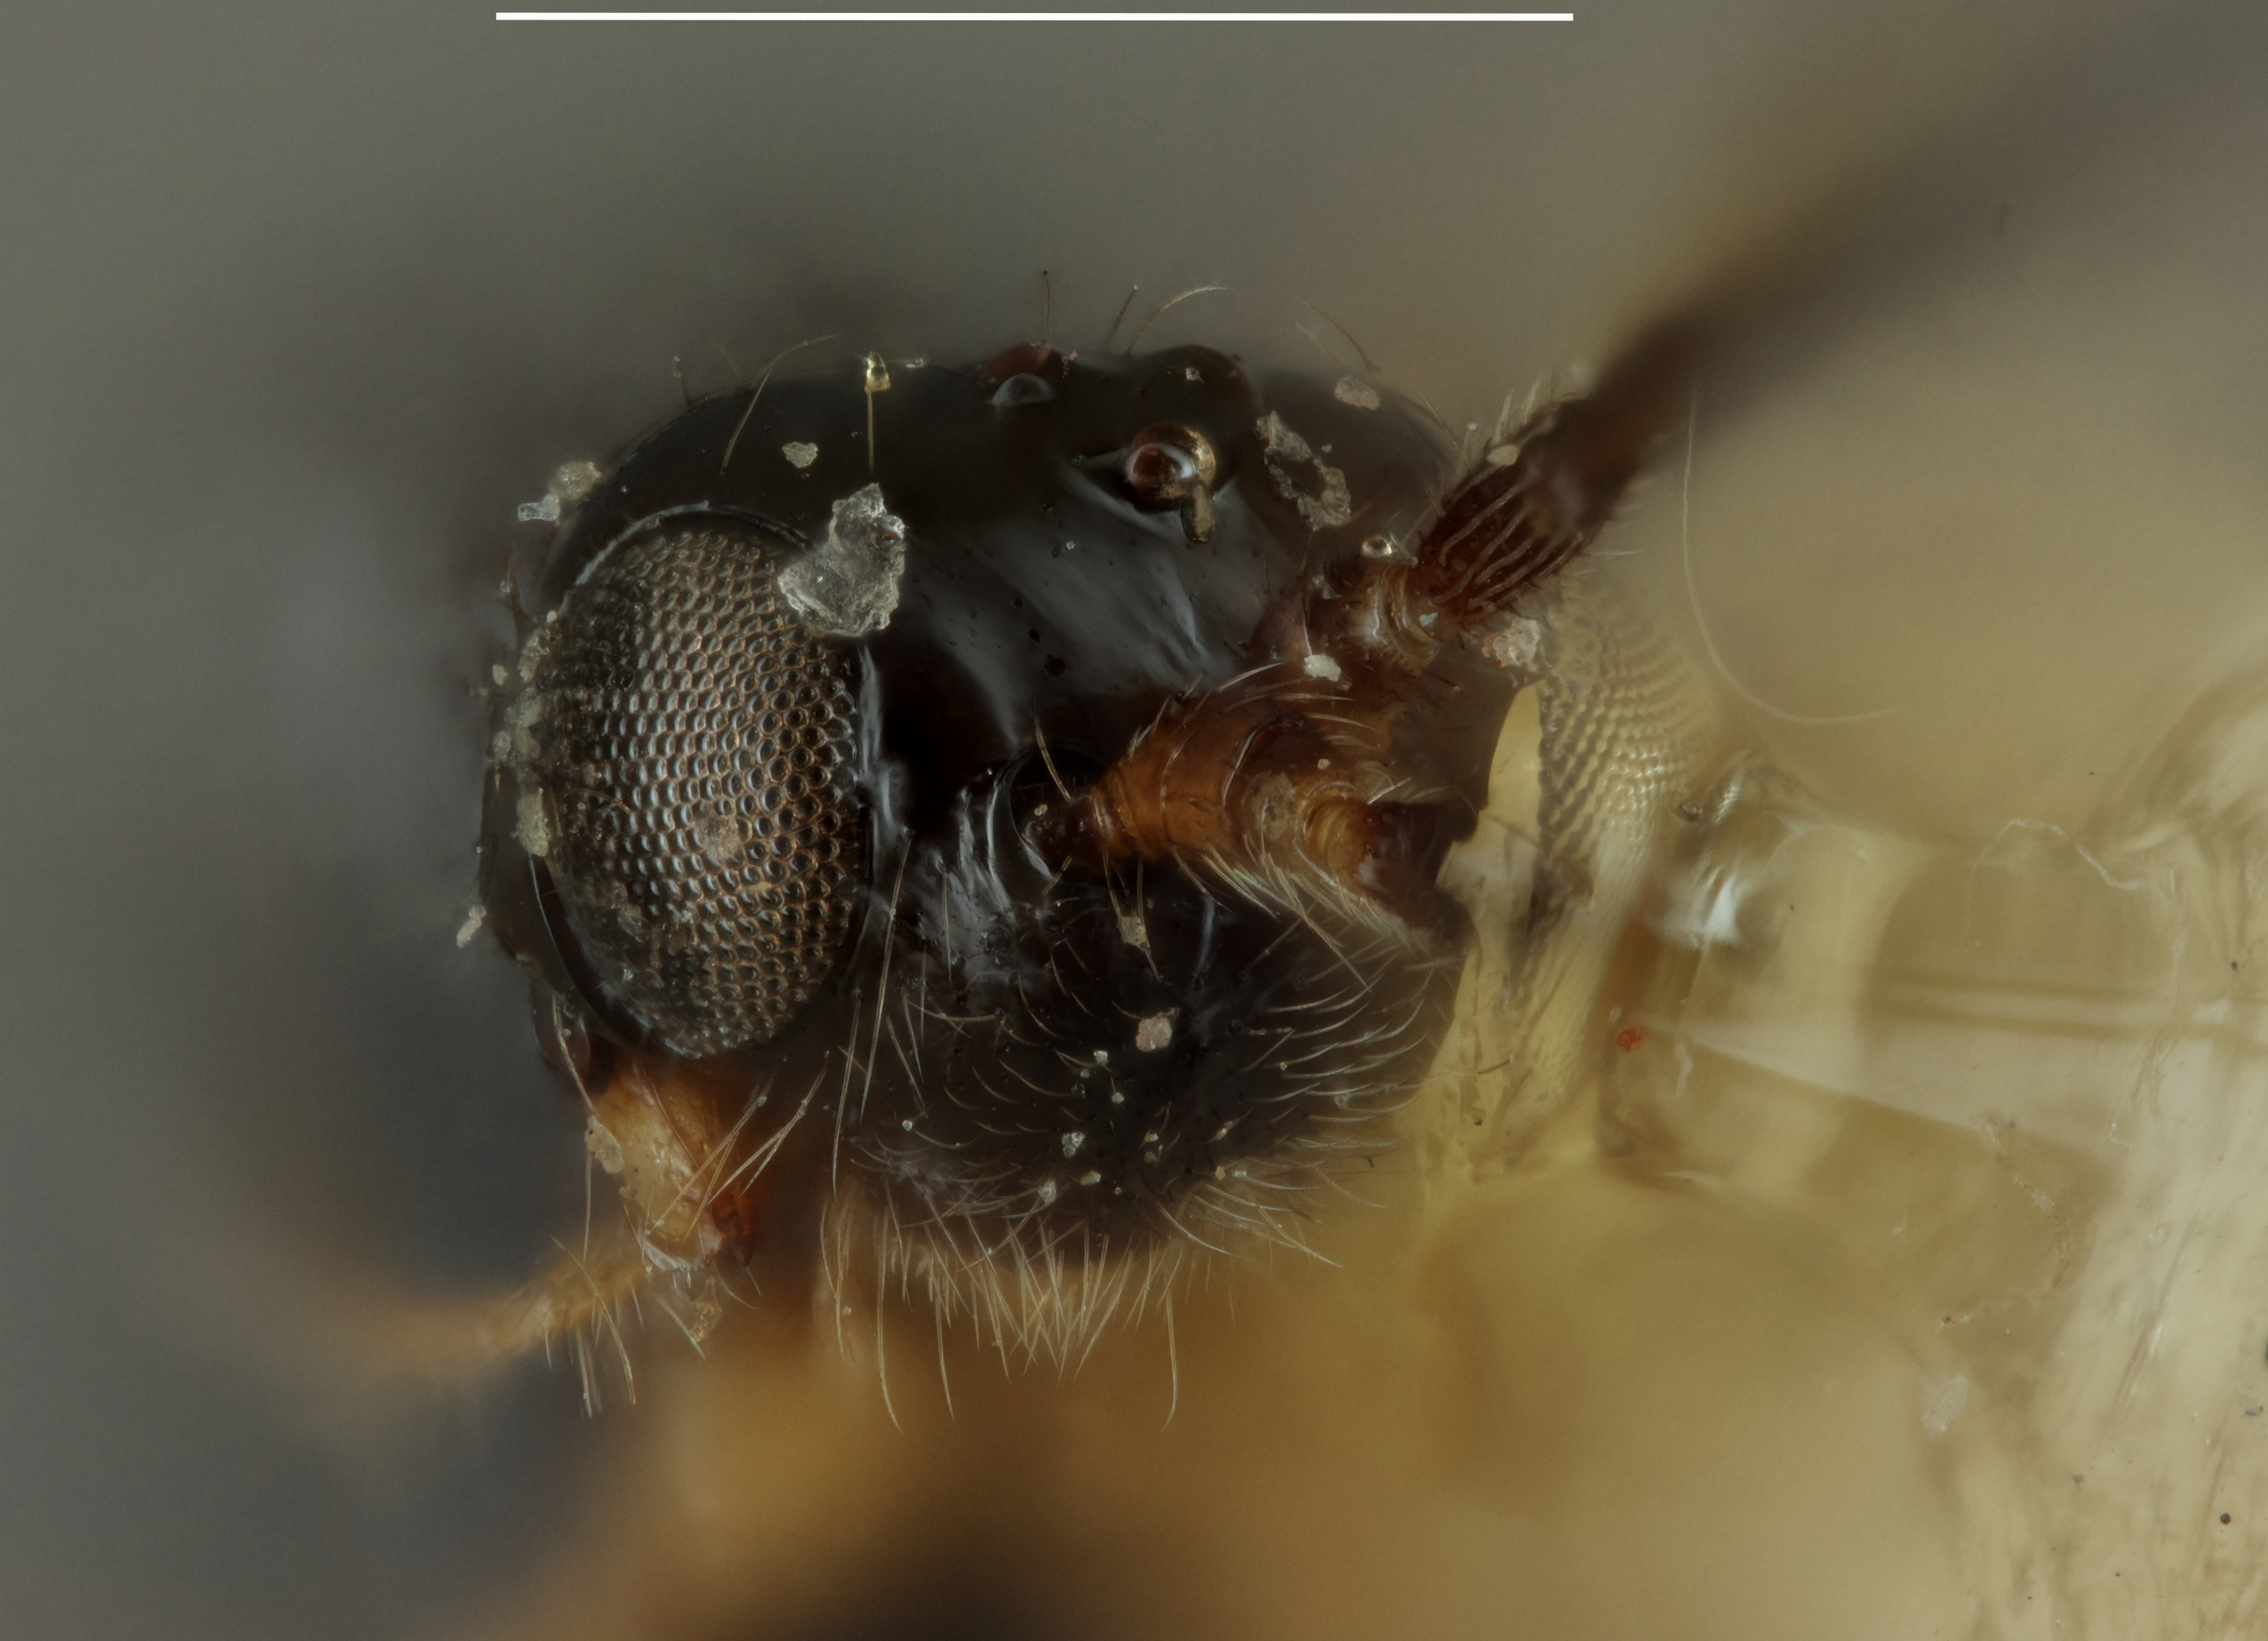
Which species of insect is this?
Aspilota alexanderi
